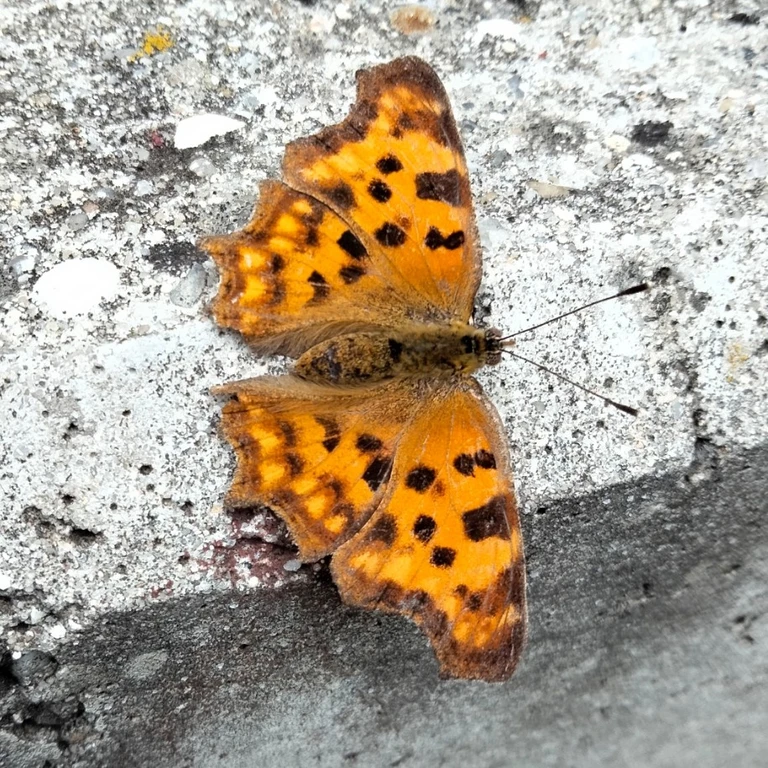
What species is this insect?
Polygonia c-album
